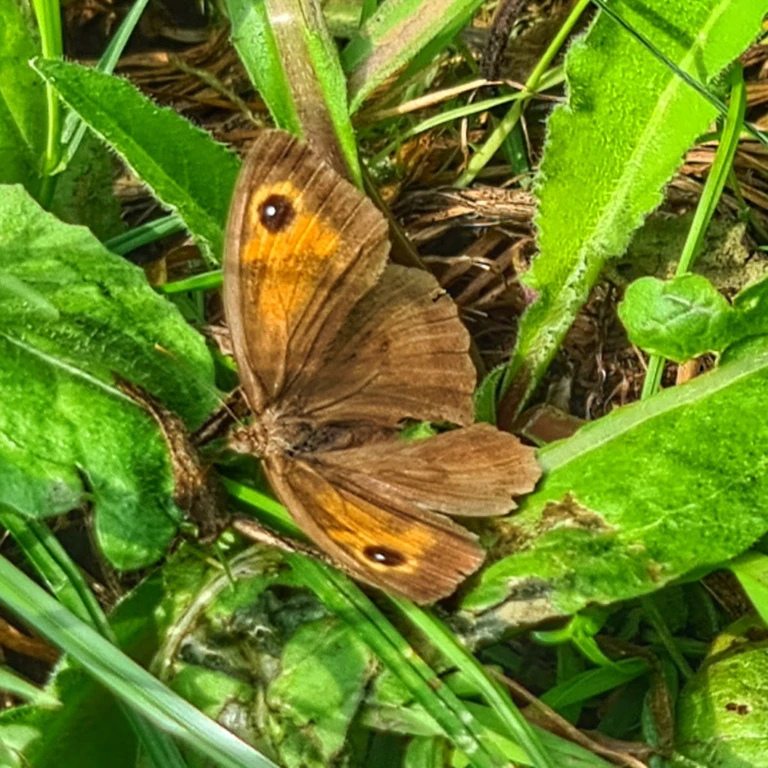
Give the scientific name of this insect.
Maniola jurtina
